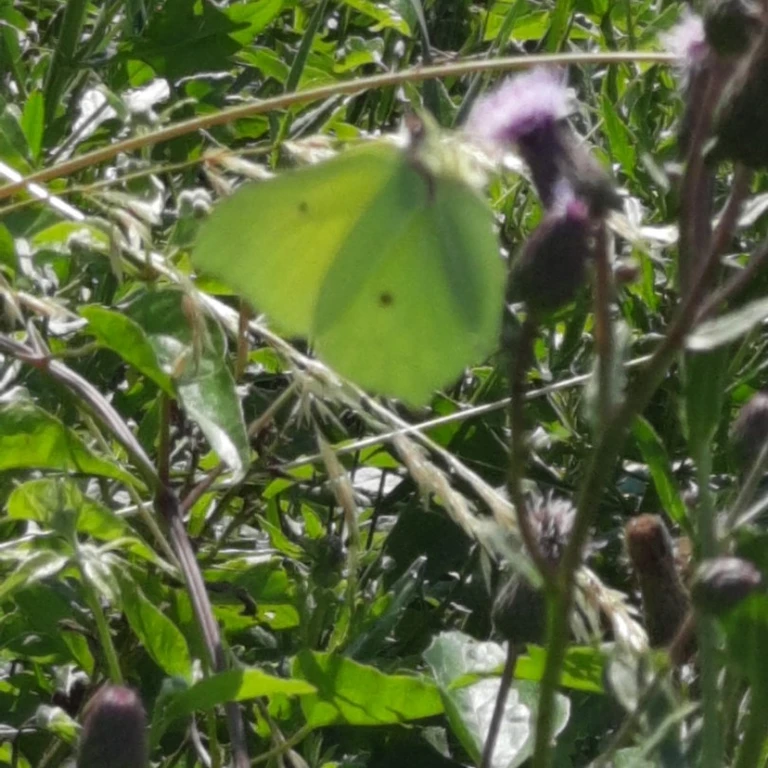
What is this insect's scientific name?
Gonepteryx rhamni
